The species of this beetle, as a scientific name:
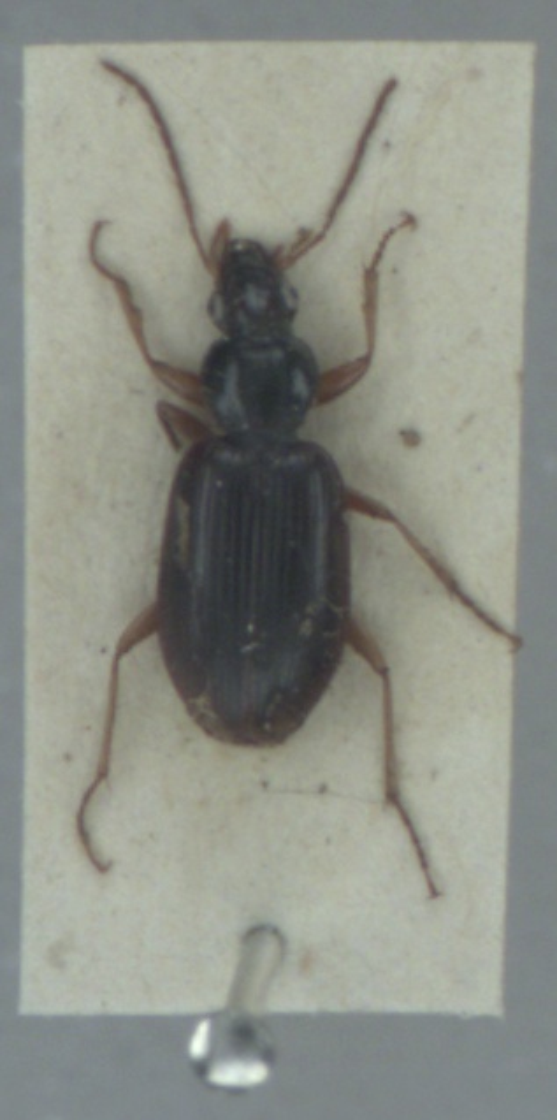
Paranchus albipes
